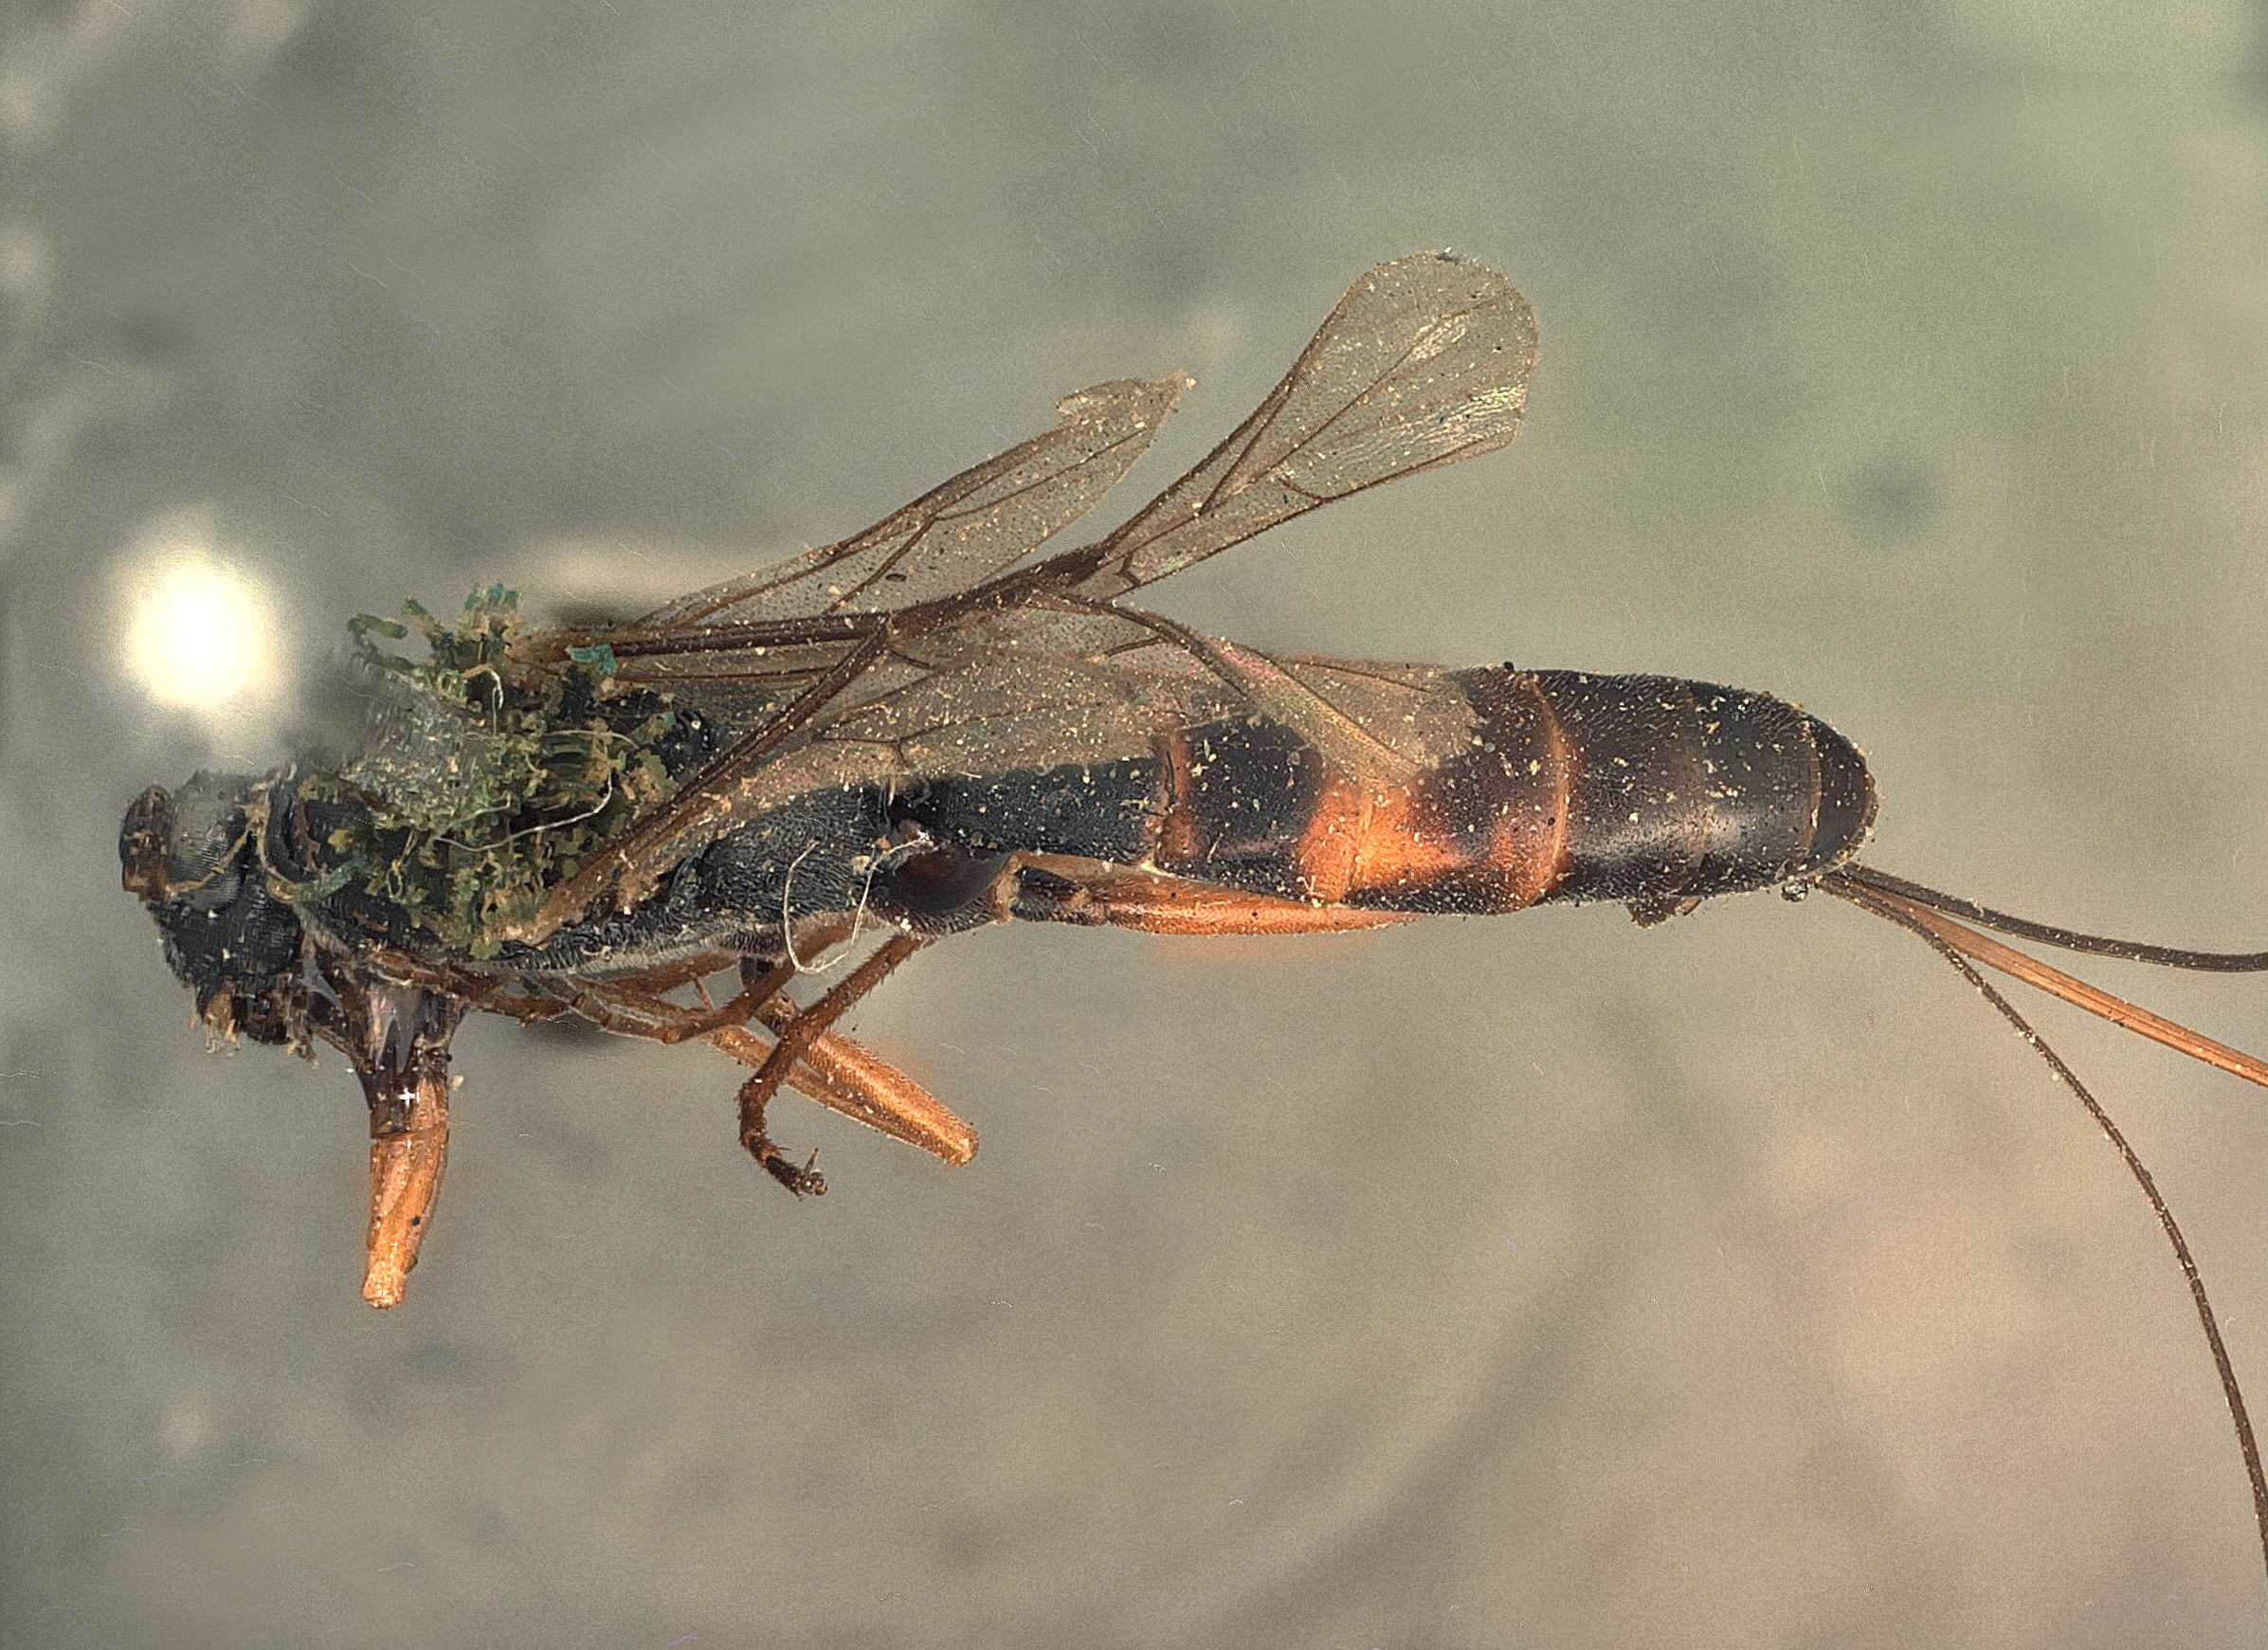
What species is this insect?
Lissonota alaskensis
